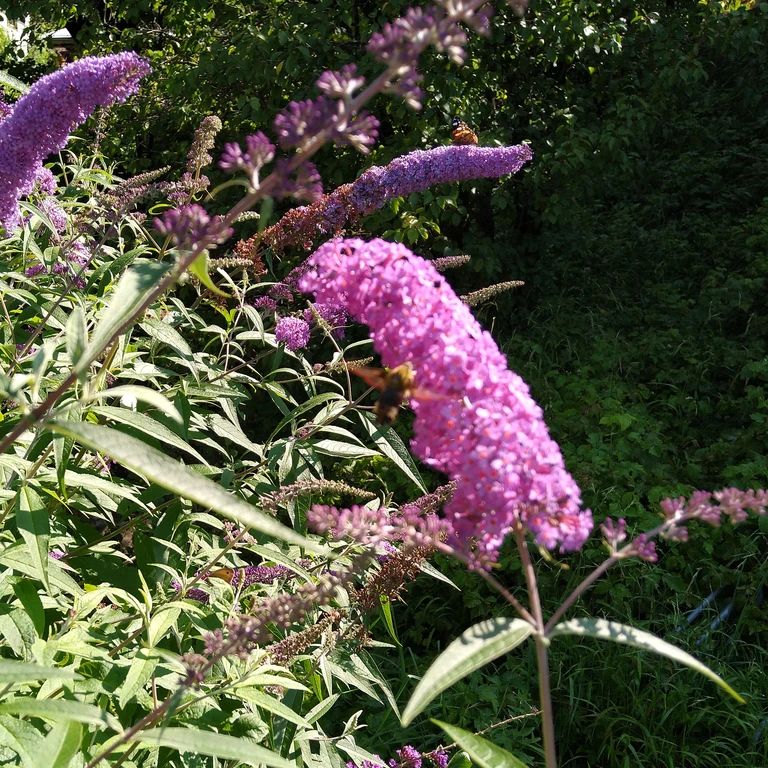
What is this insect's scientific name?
Hemaris fuciformis
